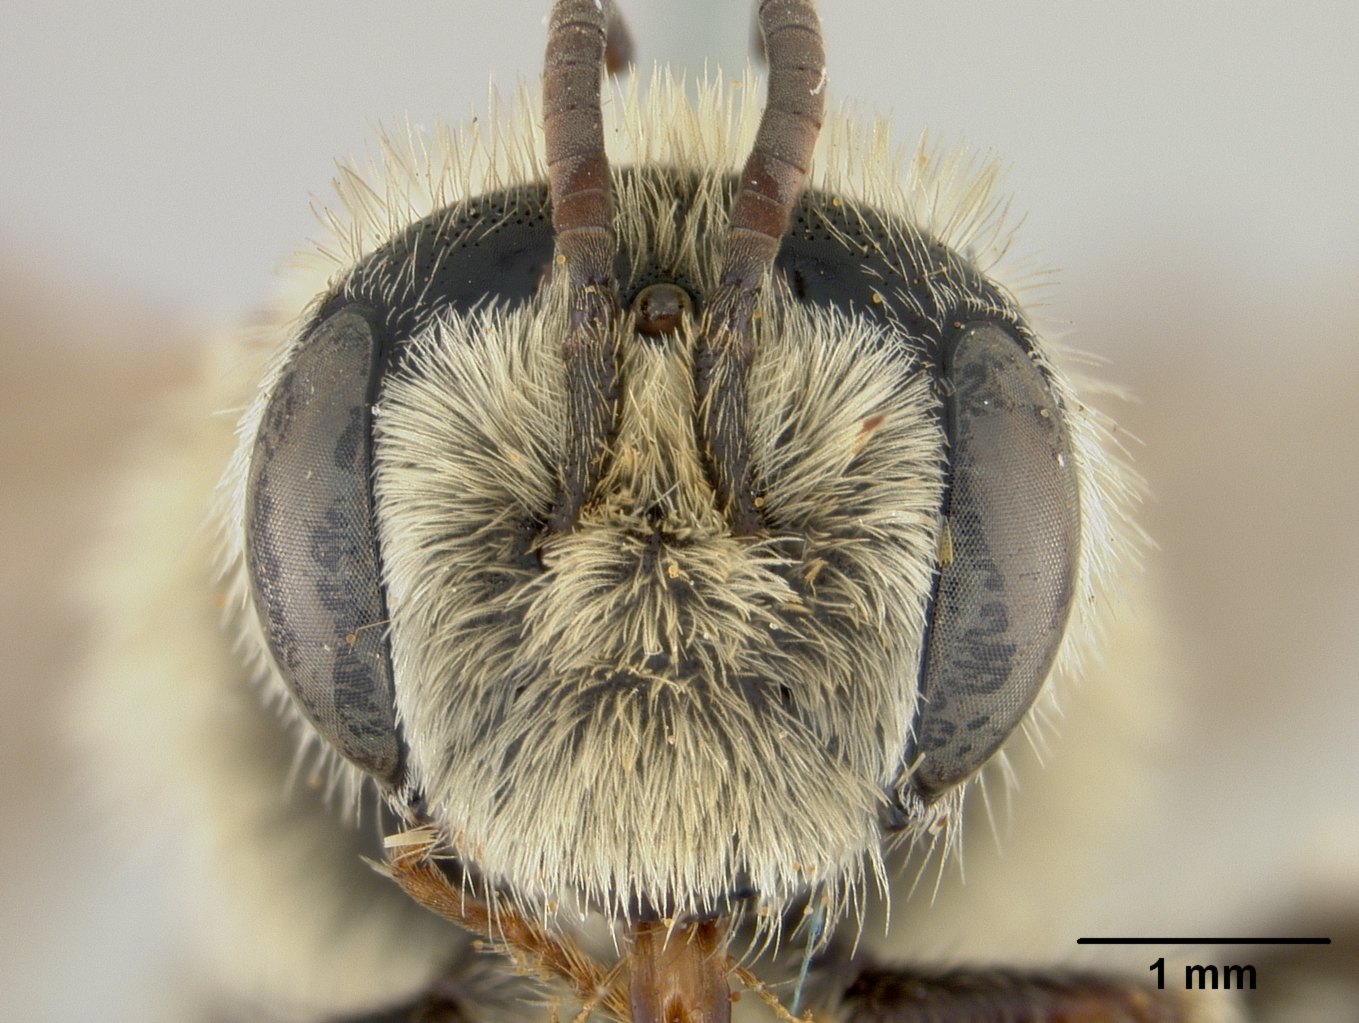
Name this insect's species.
Lonchopria rufipennis
